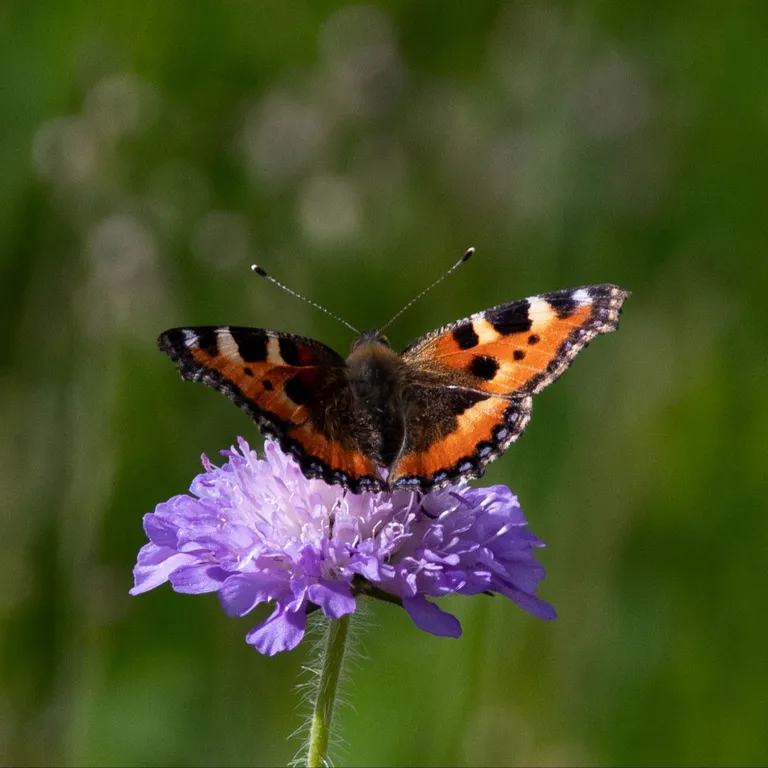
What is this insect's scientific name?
Aglais urticae
